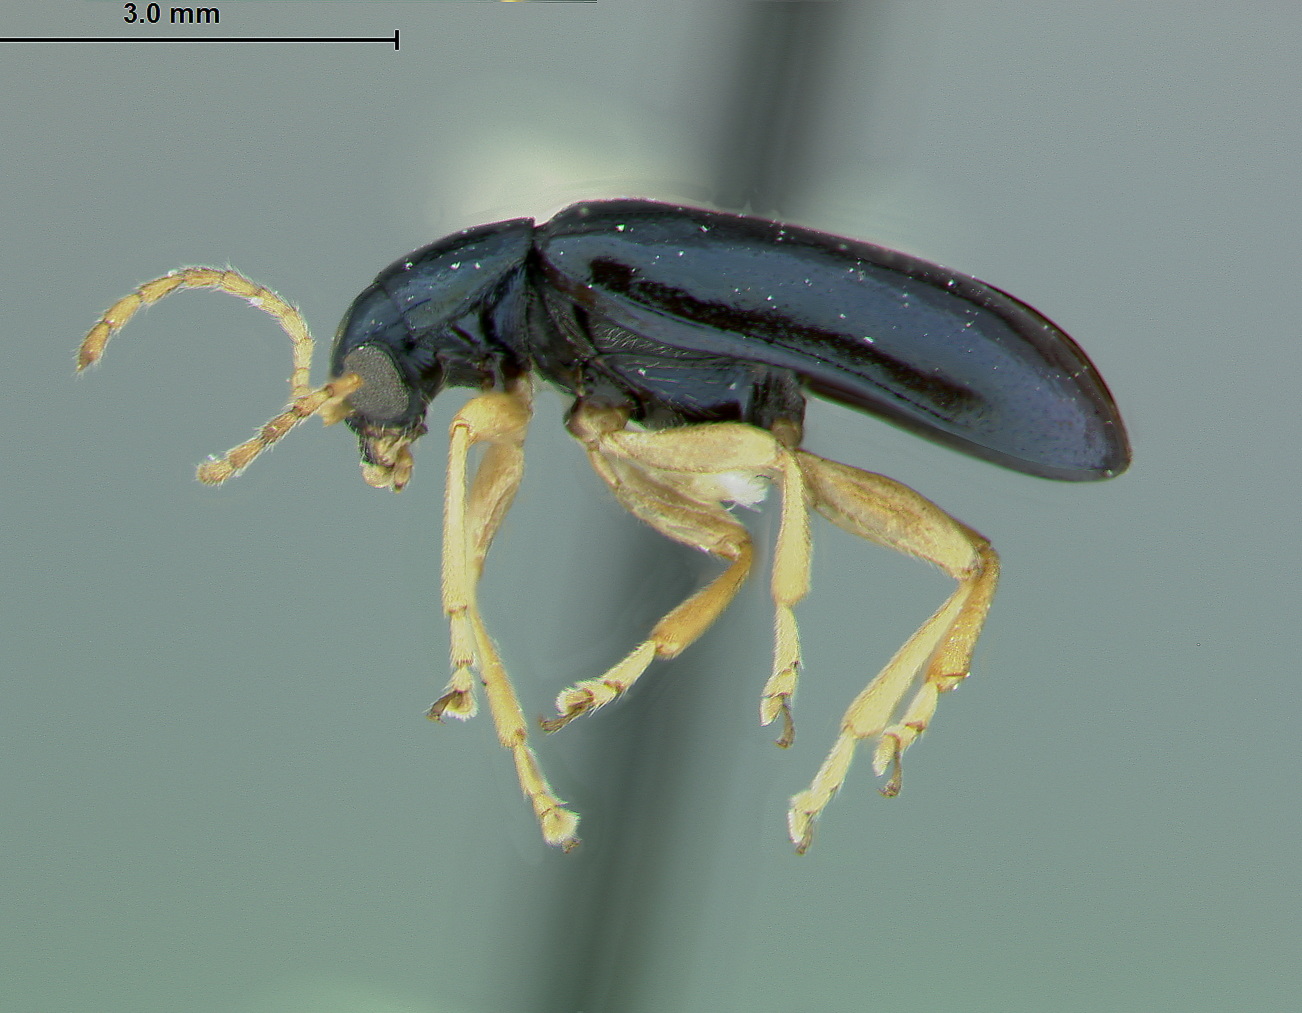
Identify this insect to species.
Scelolyperus liriophilus
